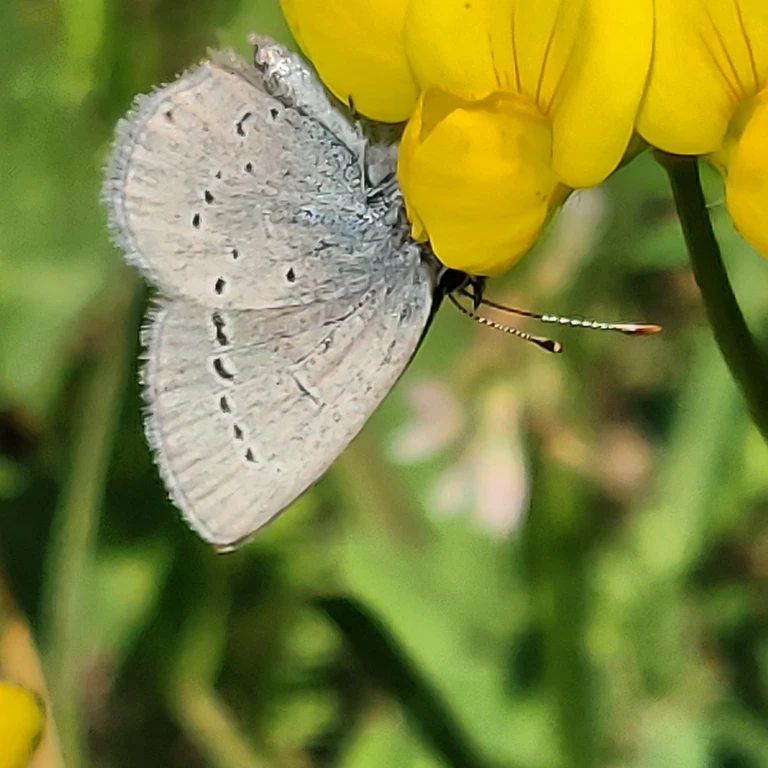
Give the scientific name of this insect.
Cupido minimus
